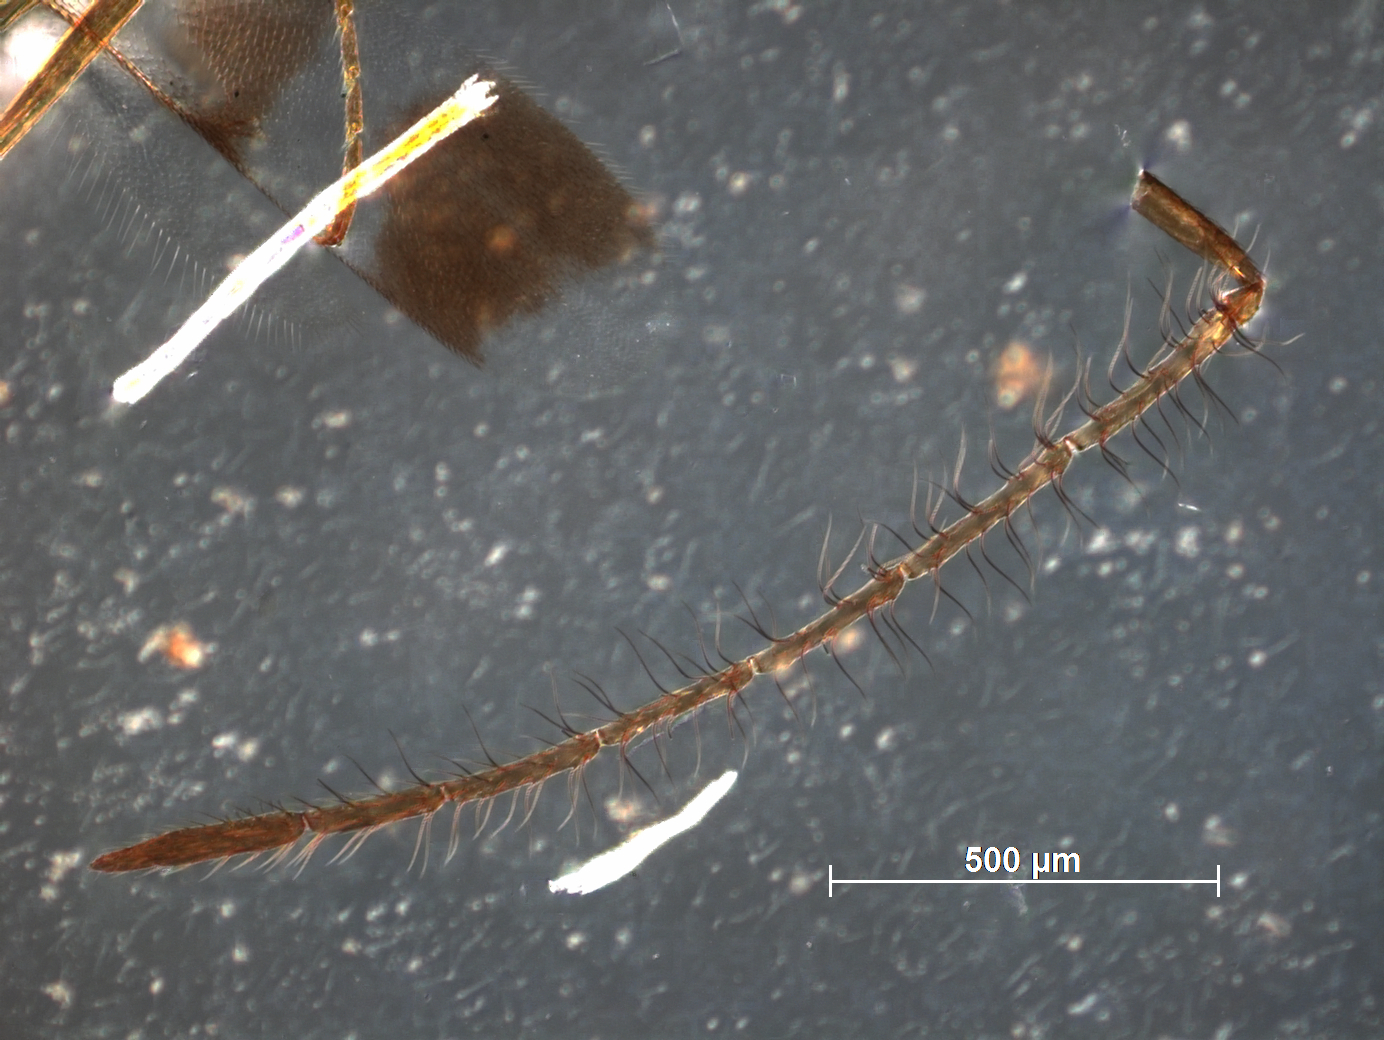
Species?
Leptomastidea sayadriae
